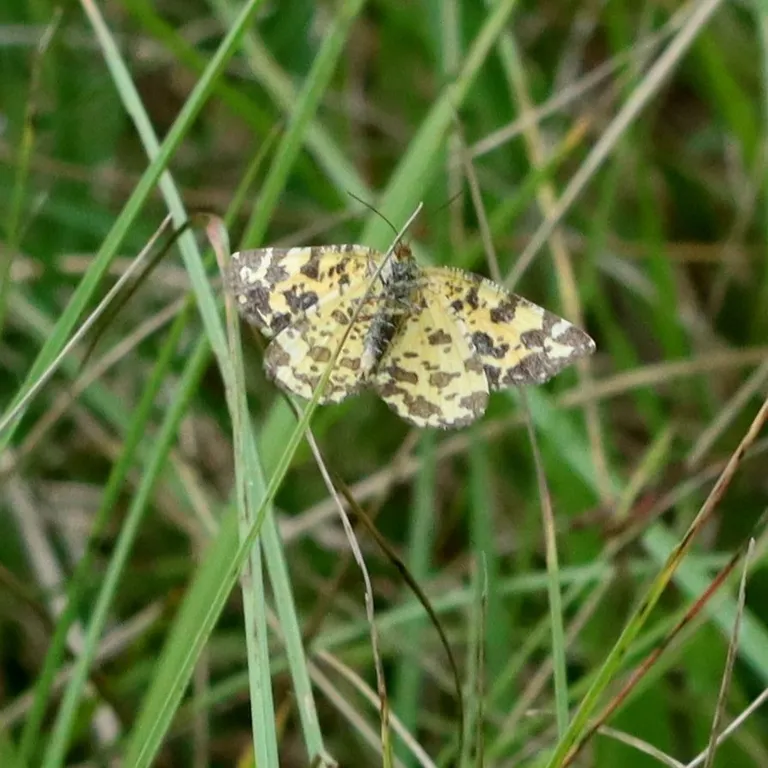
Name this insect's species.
Pseudopanthera macularia
